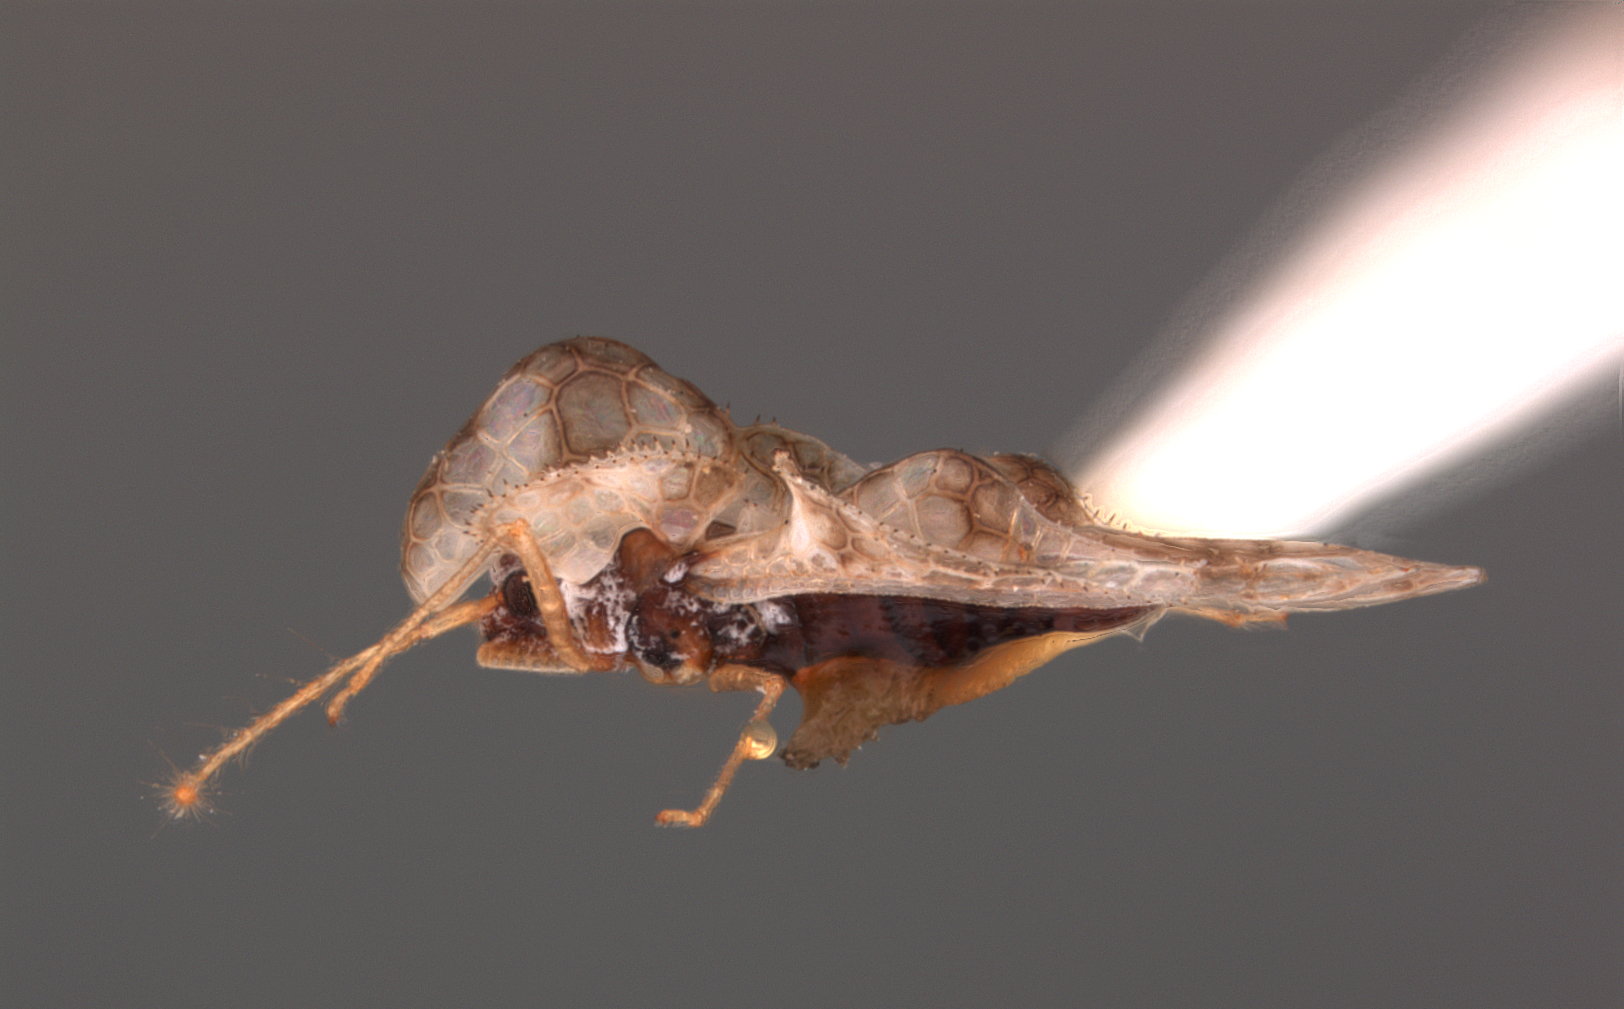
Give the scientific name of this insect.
Corythucha baccharidis
